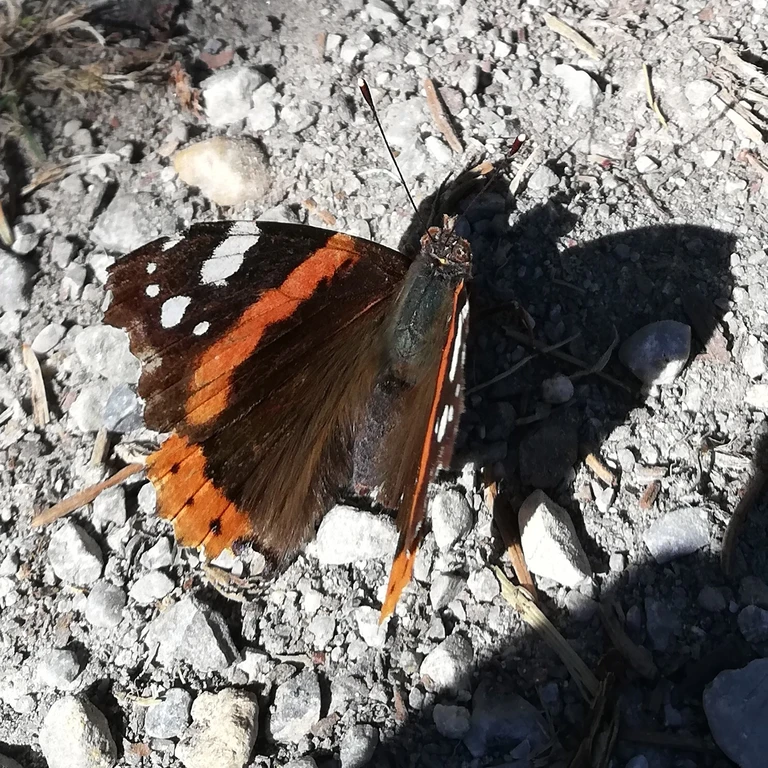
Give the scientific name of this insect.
Vanessa atalanta
